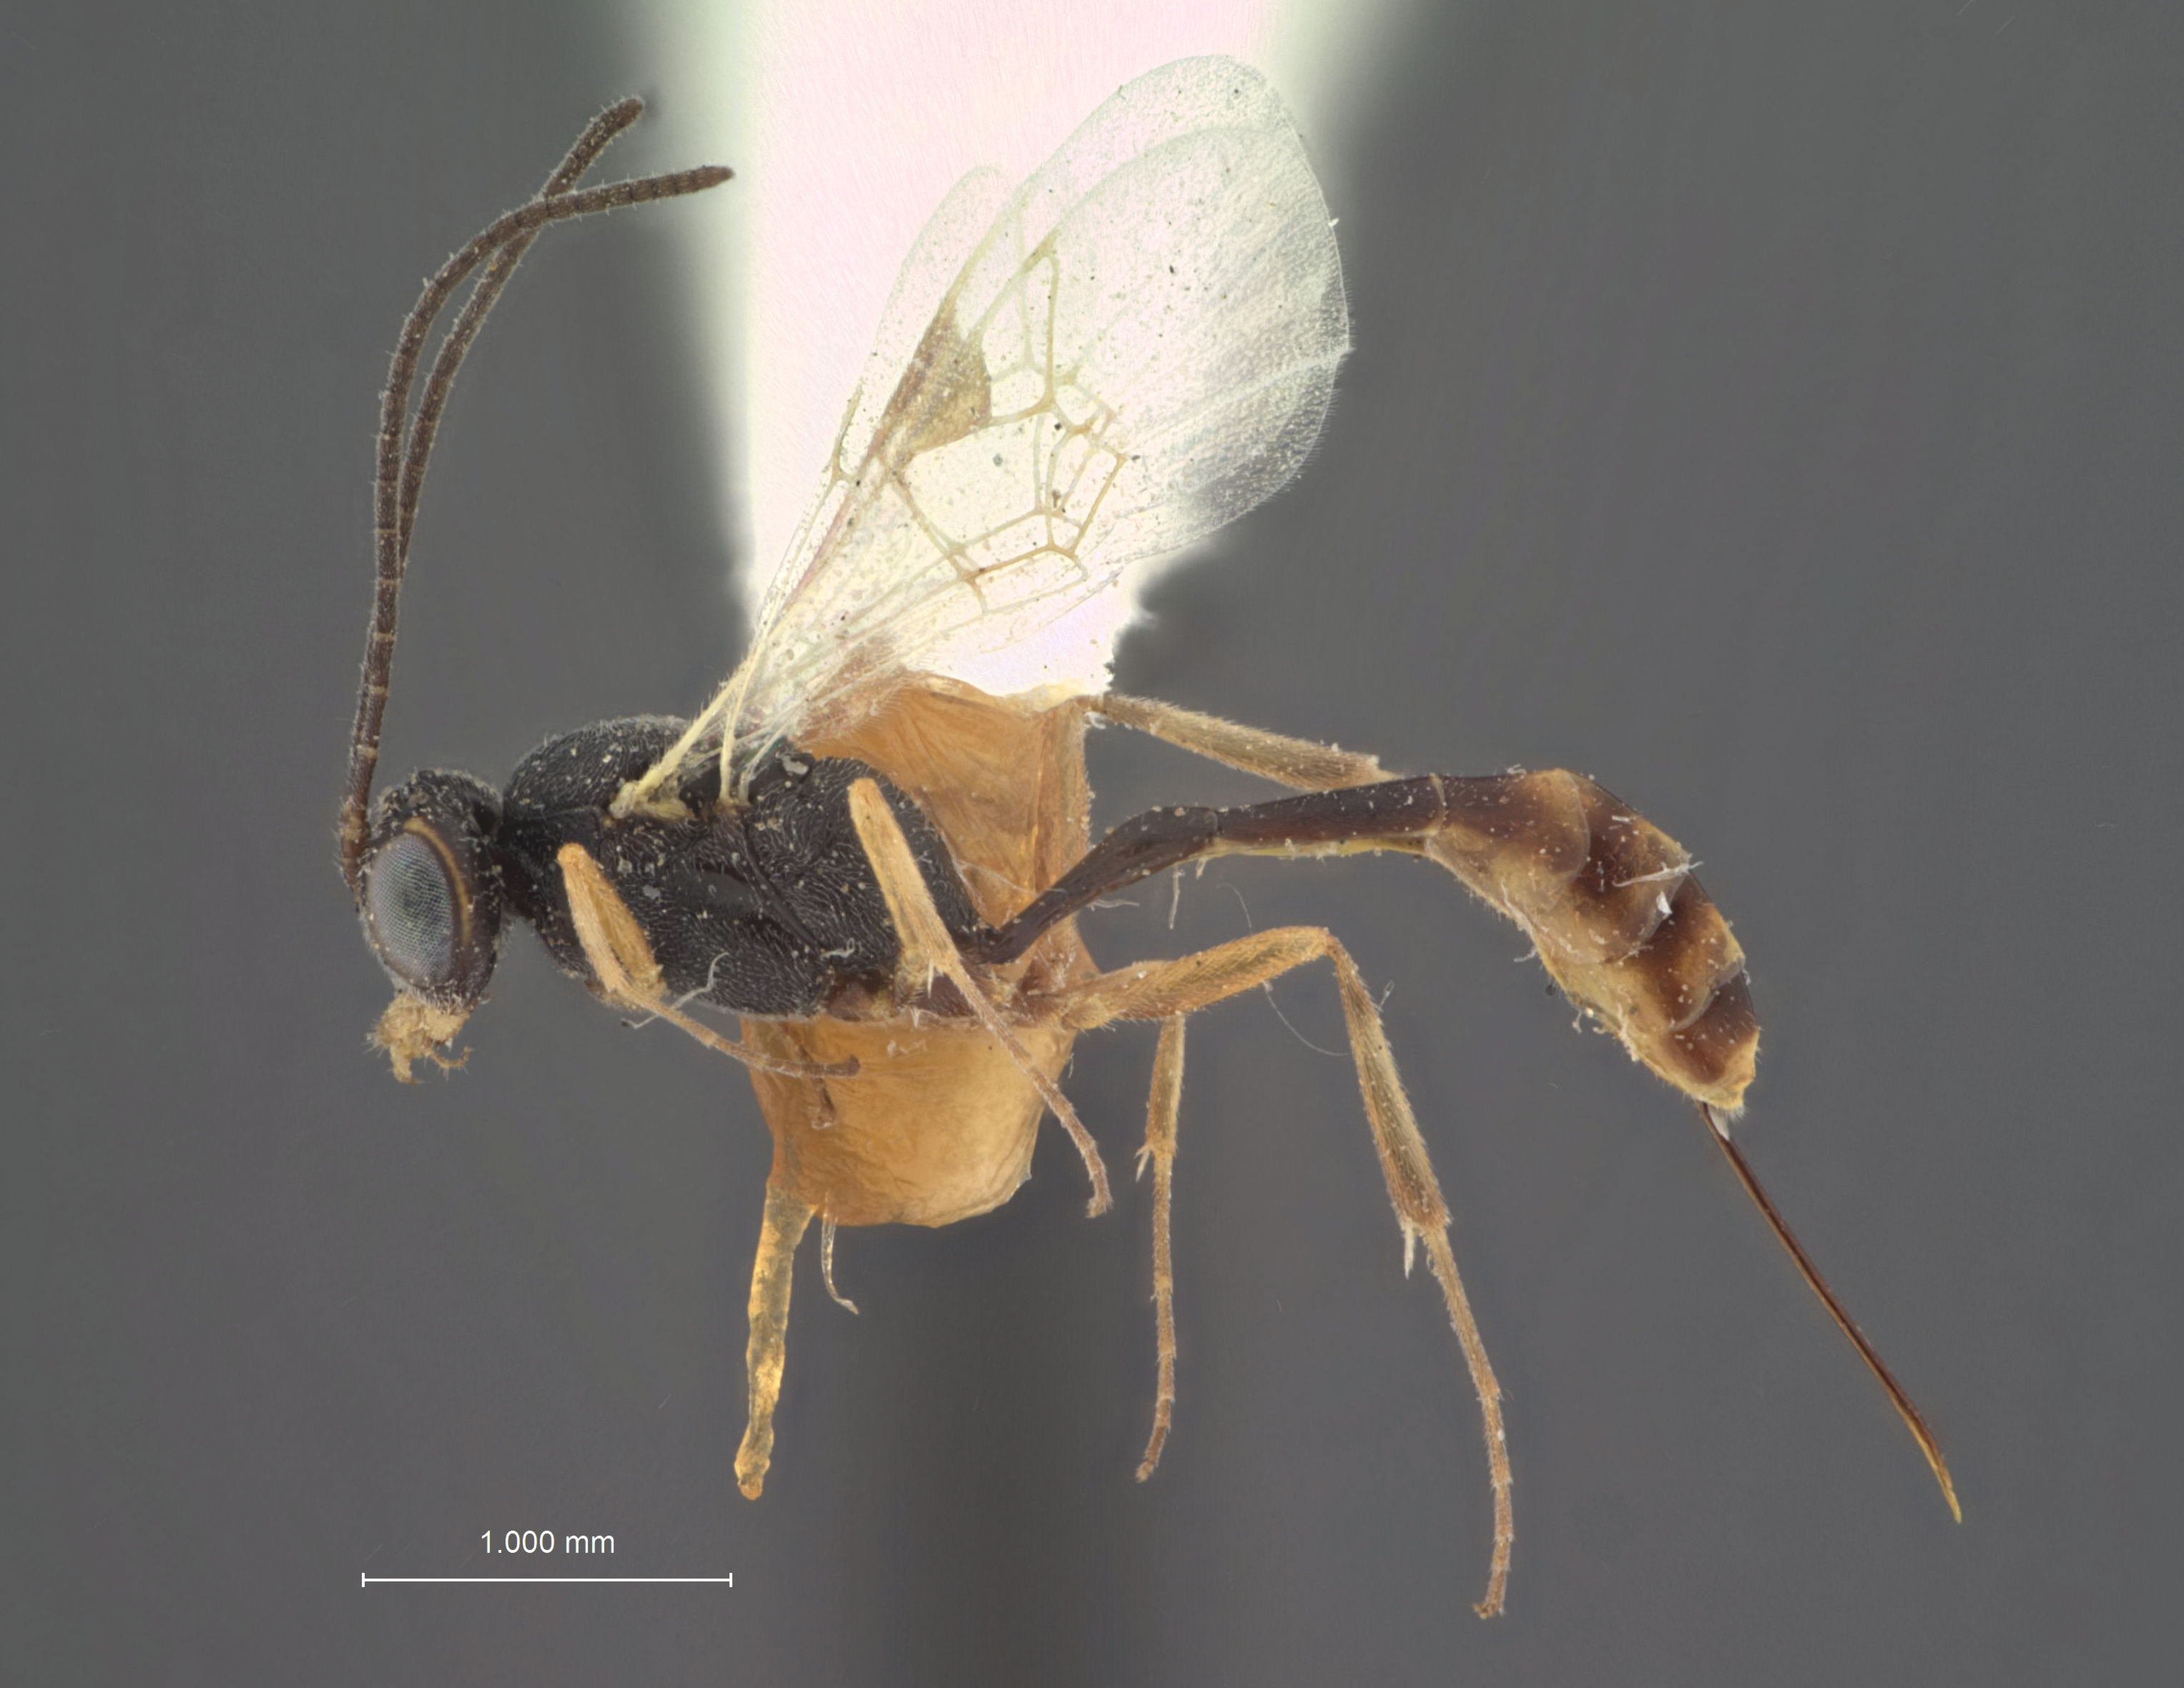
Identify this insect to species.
Cremastus indigus
